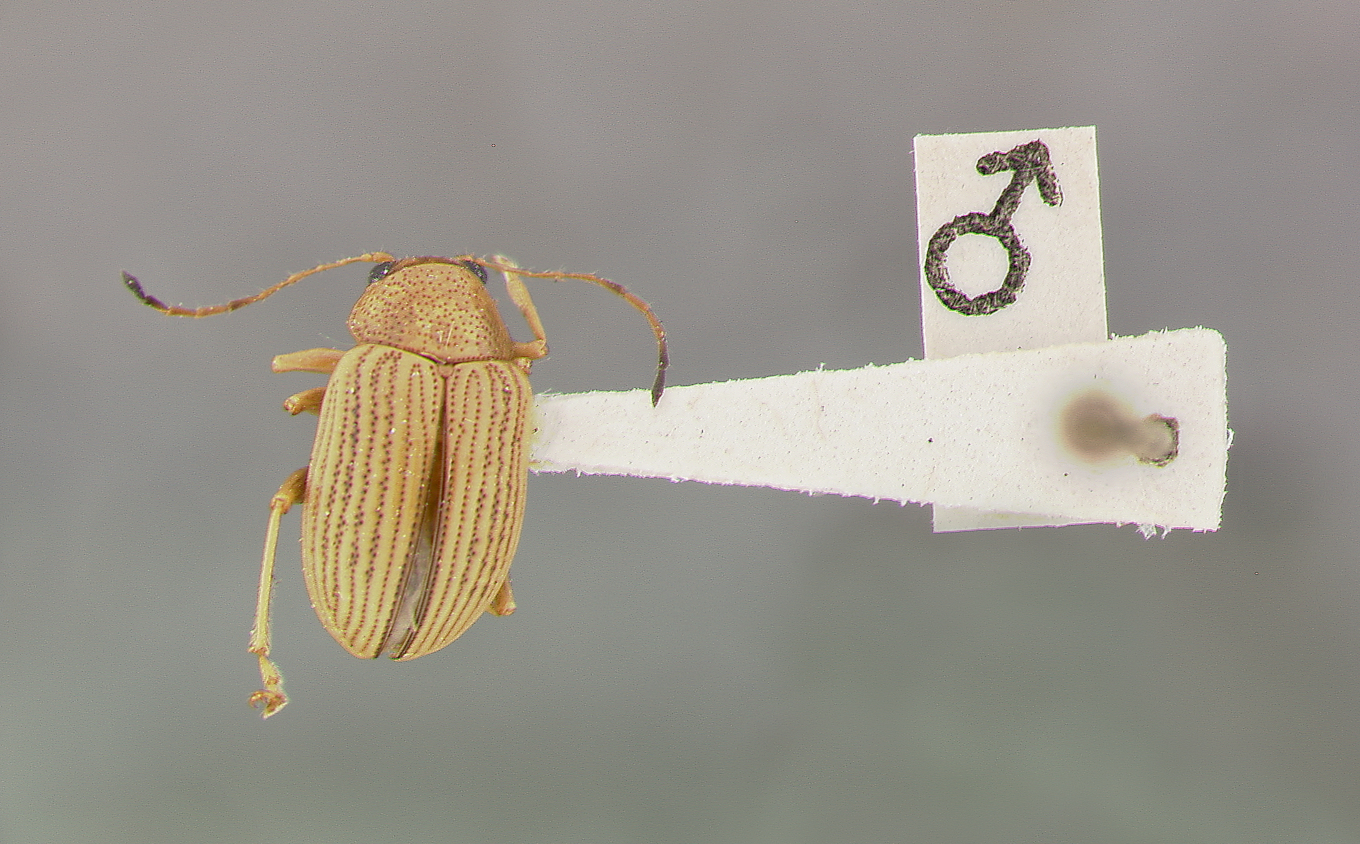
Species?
Colaspis floridana (also Colaspis brunnea)
